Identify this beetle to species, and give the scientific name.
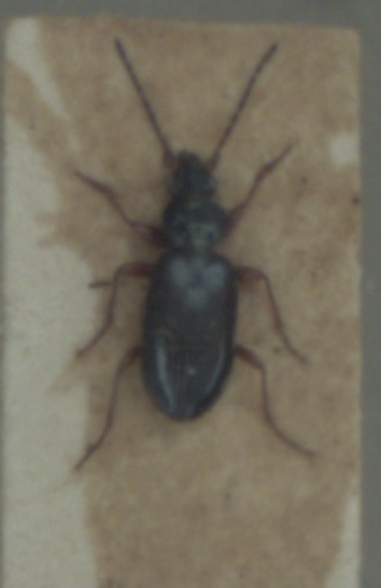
Bembidion decorum
